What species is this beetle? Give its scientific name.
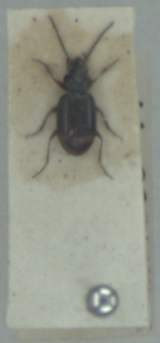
Bembidion biguttatum
